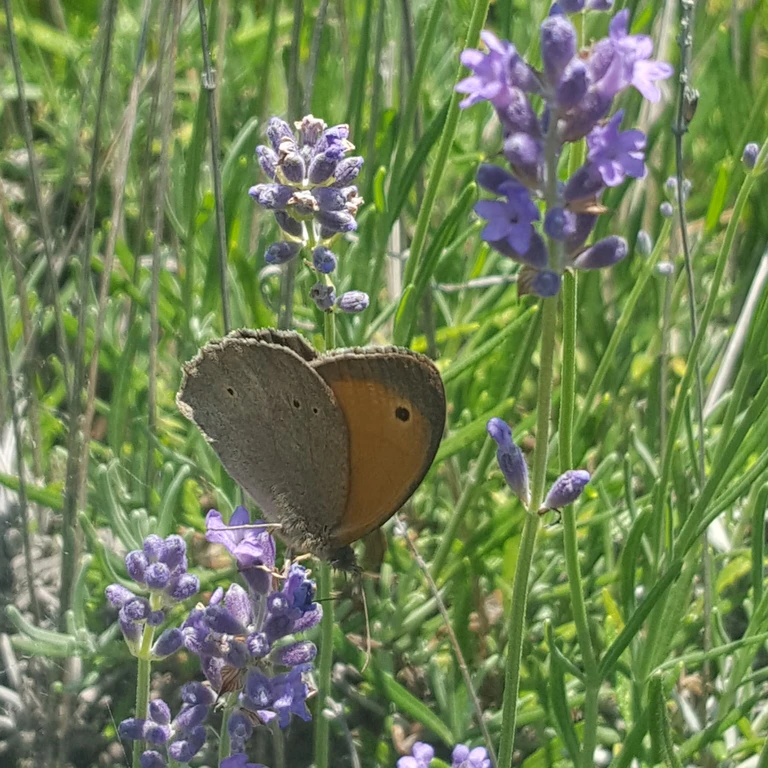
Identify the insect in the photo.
Maniola jurtina
